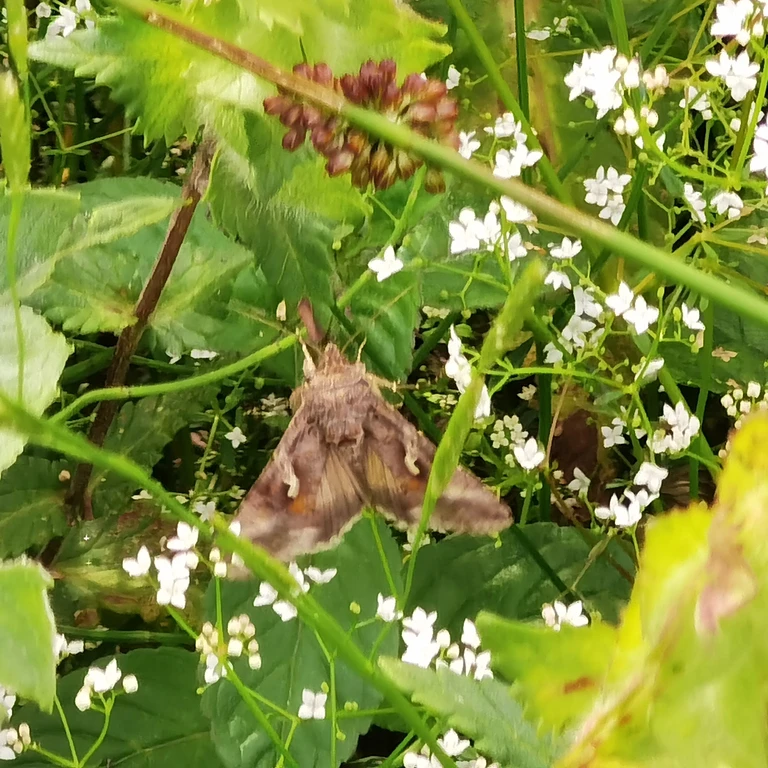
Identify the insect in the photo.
Autographa gamma
